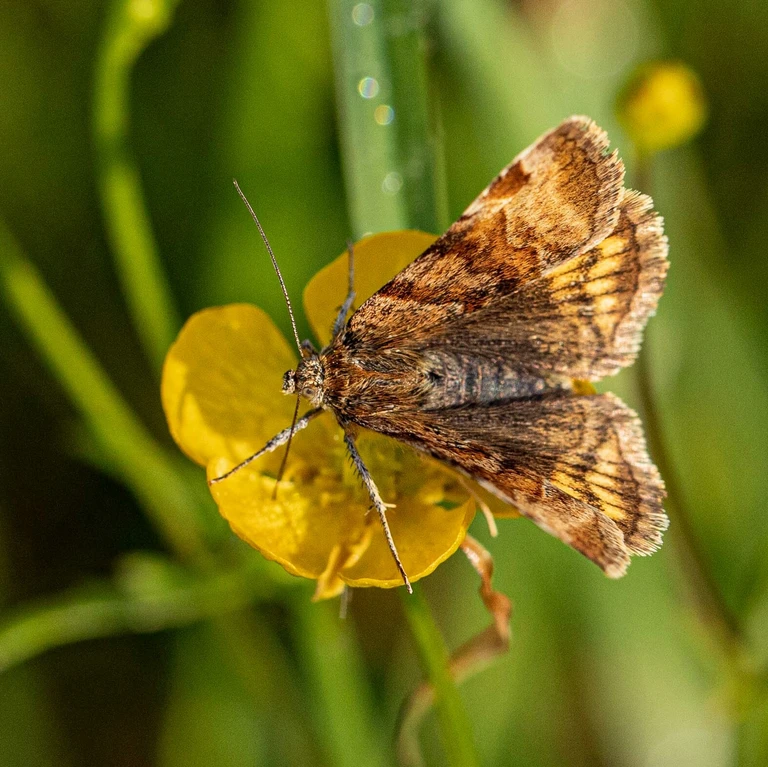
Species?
Euclidia glyphica
